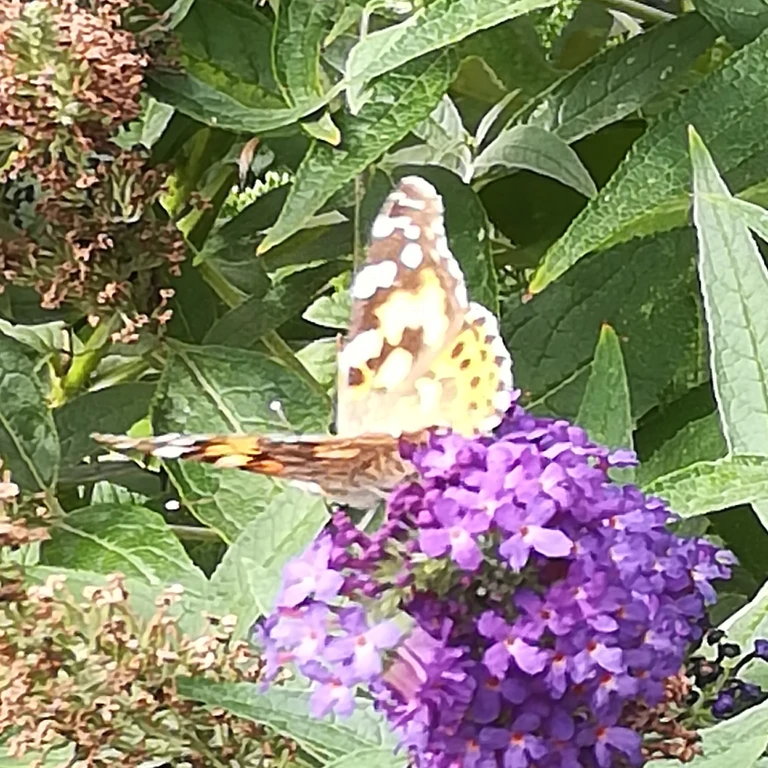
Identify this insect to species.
Vanessa cardui
